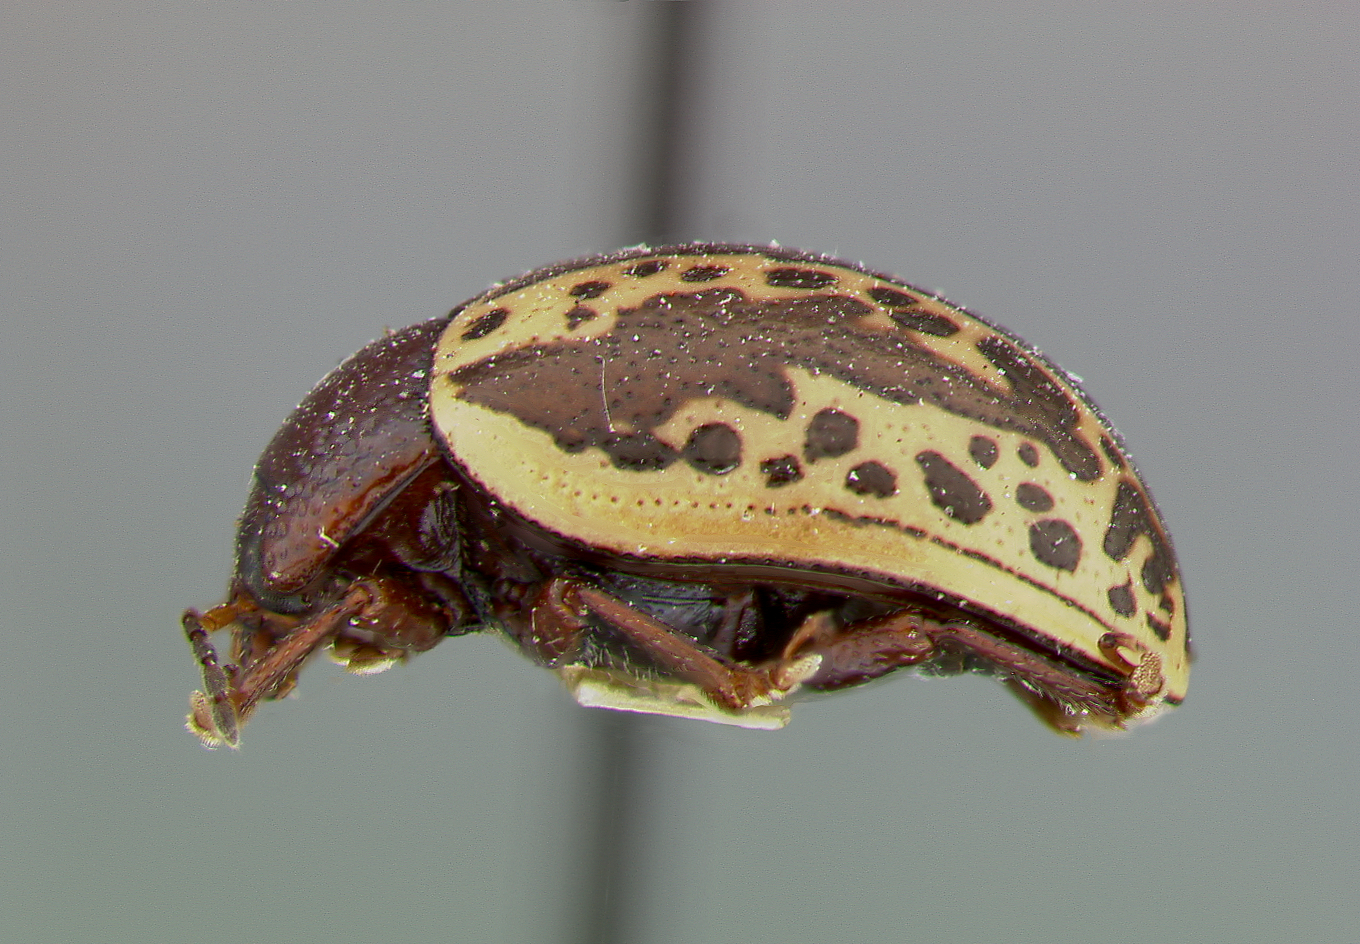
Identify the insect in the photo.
Zygogramma arizonica
